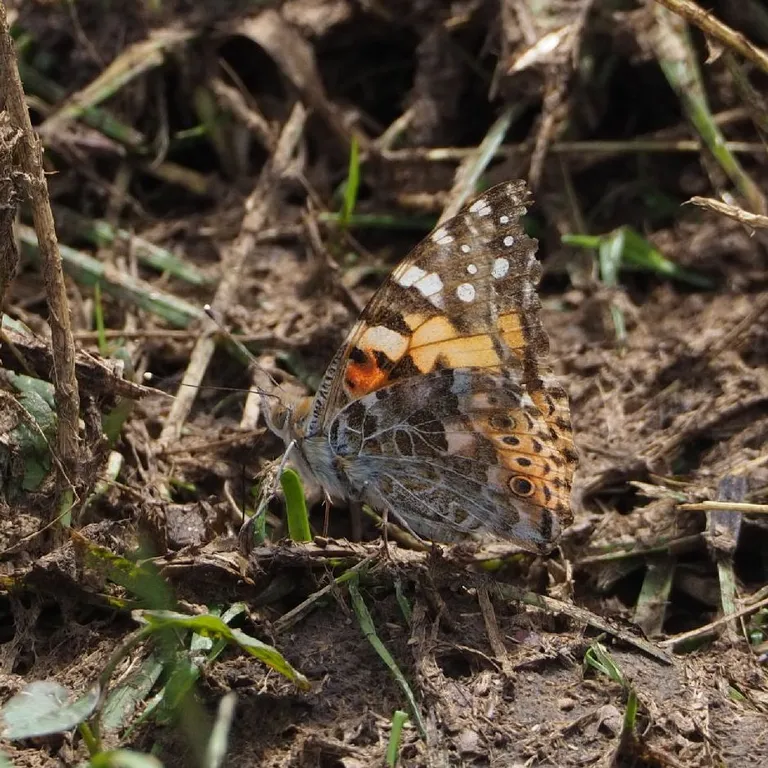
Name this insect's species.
Vanessa cardui
